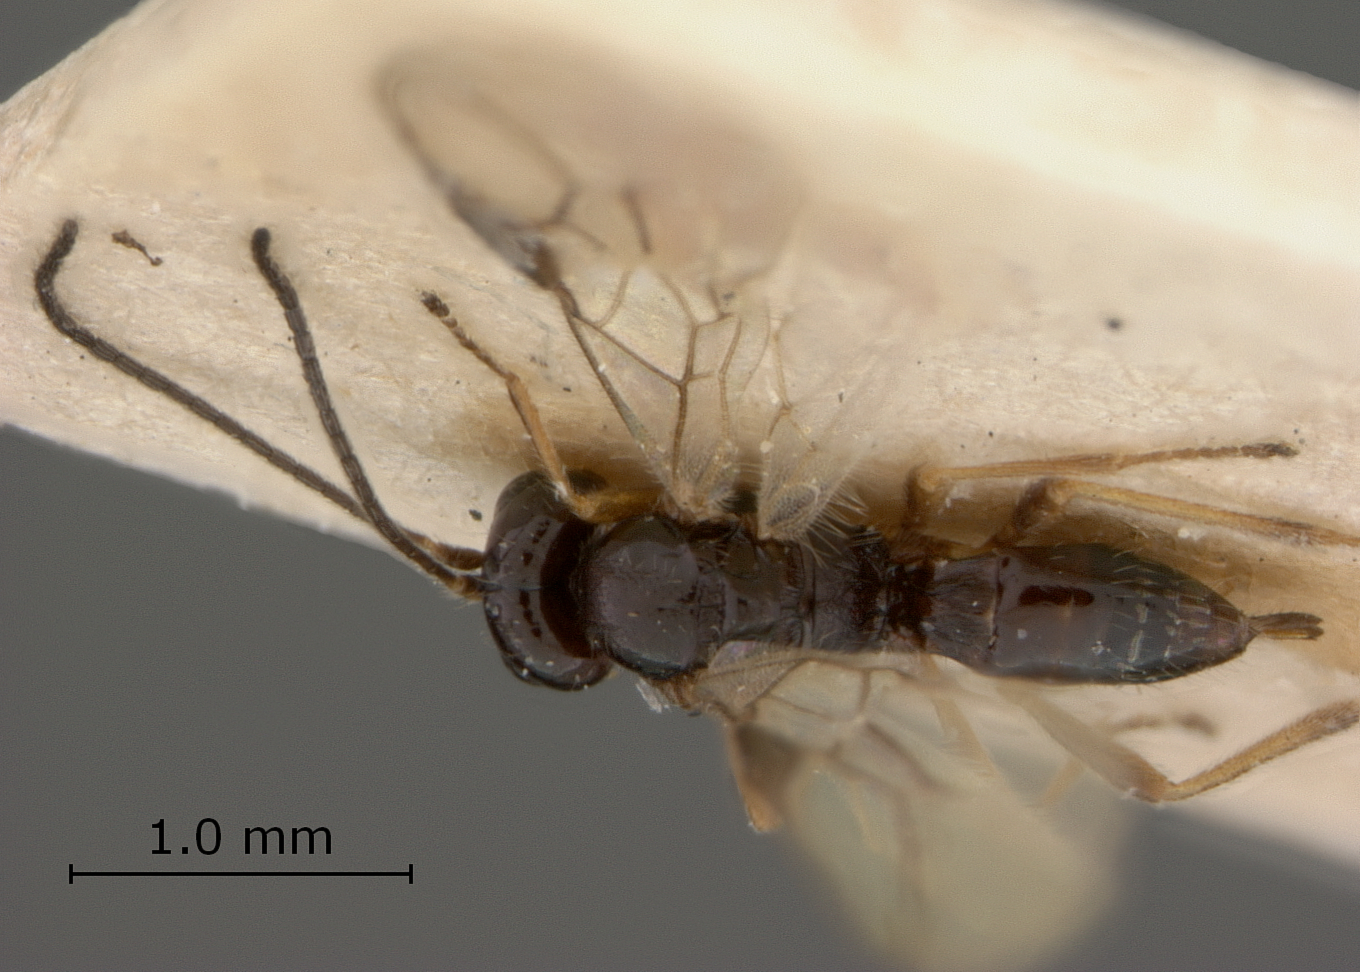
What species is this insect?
Alysia thapsina
